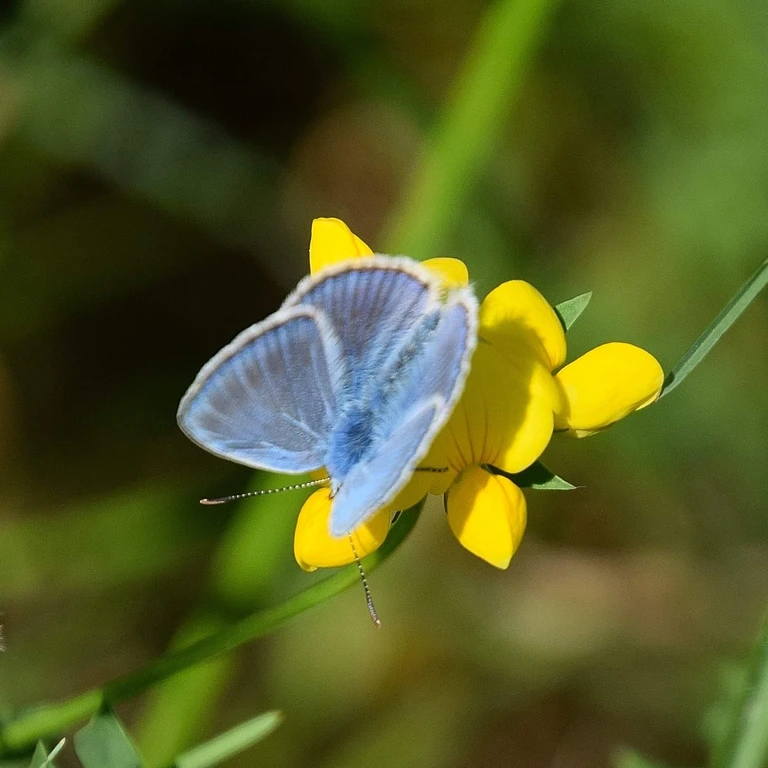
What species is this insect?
Polyommatus icarus
